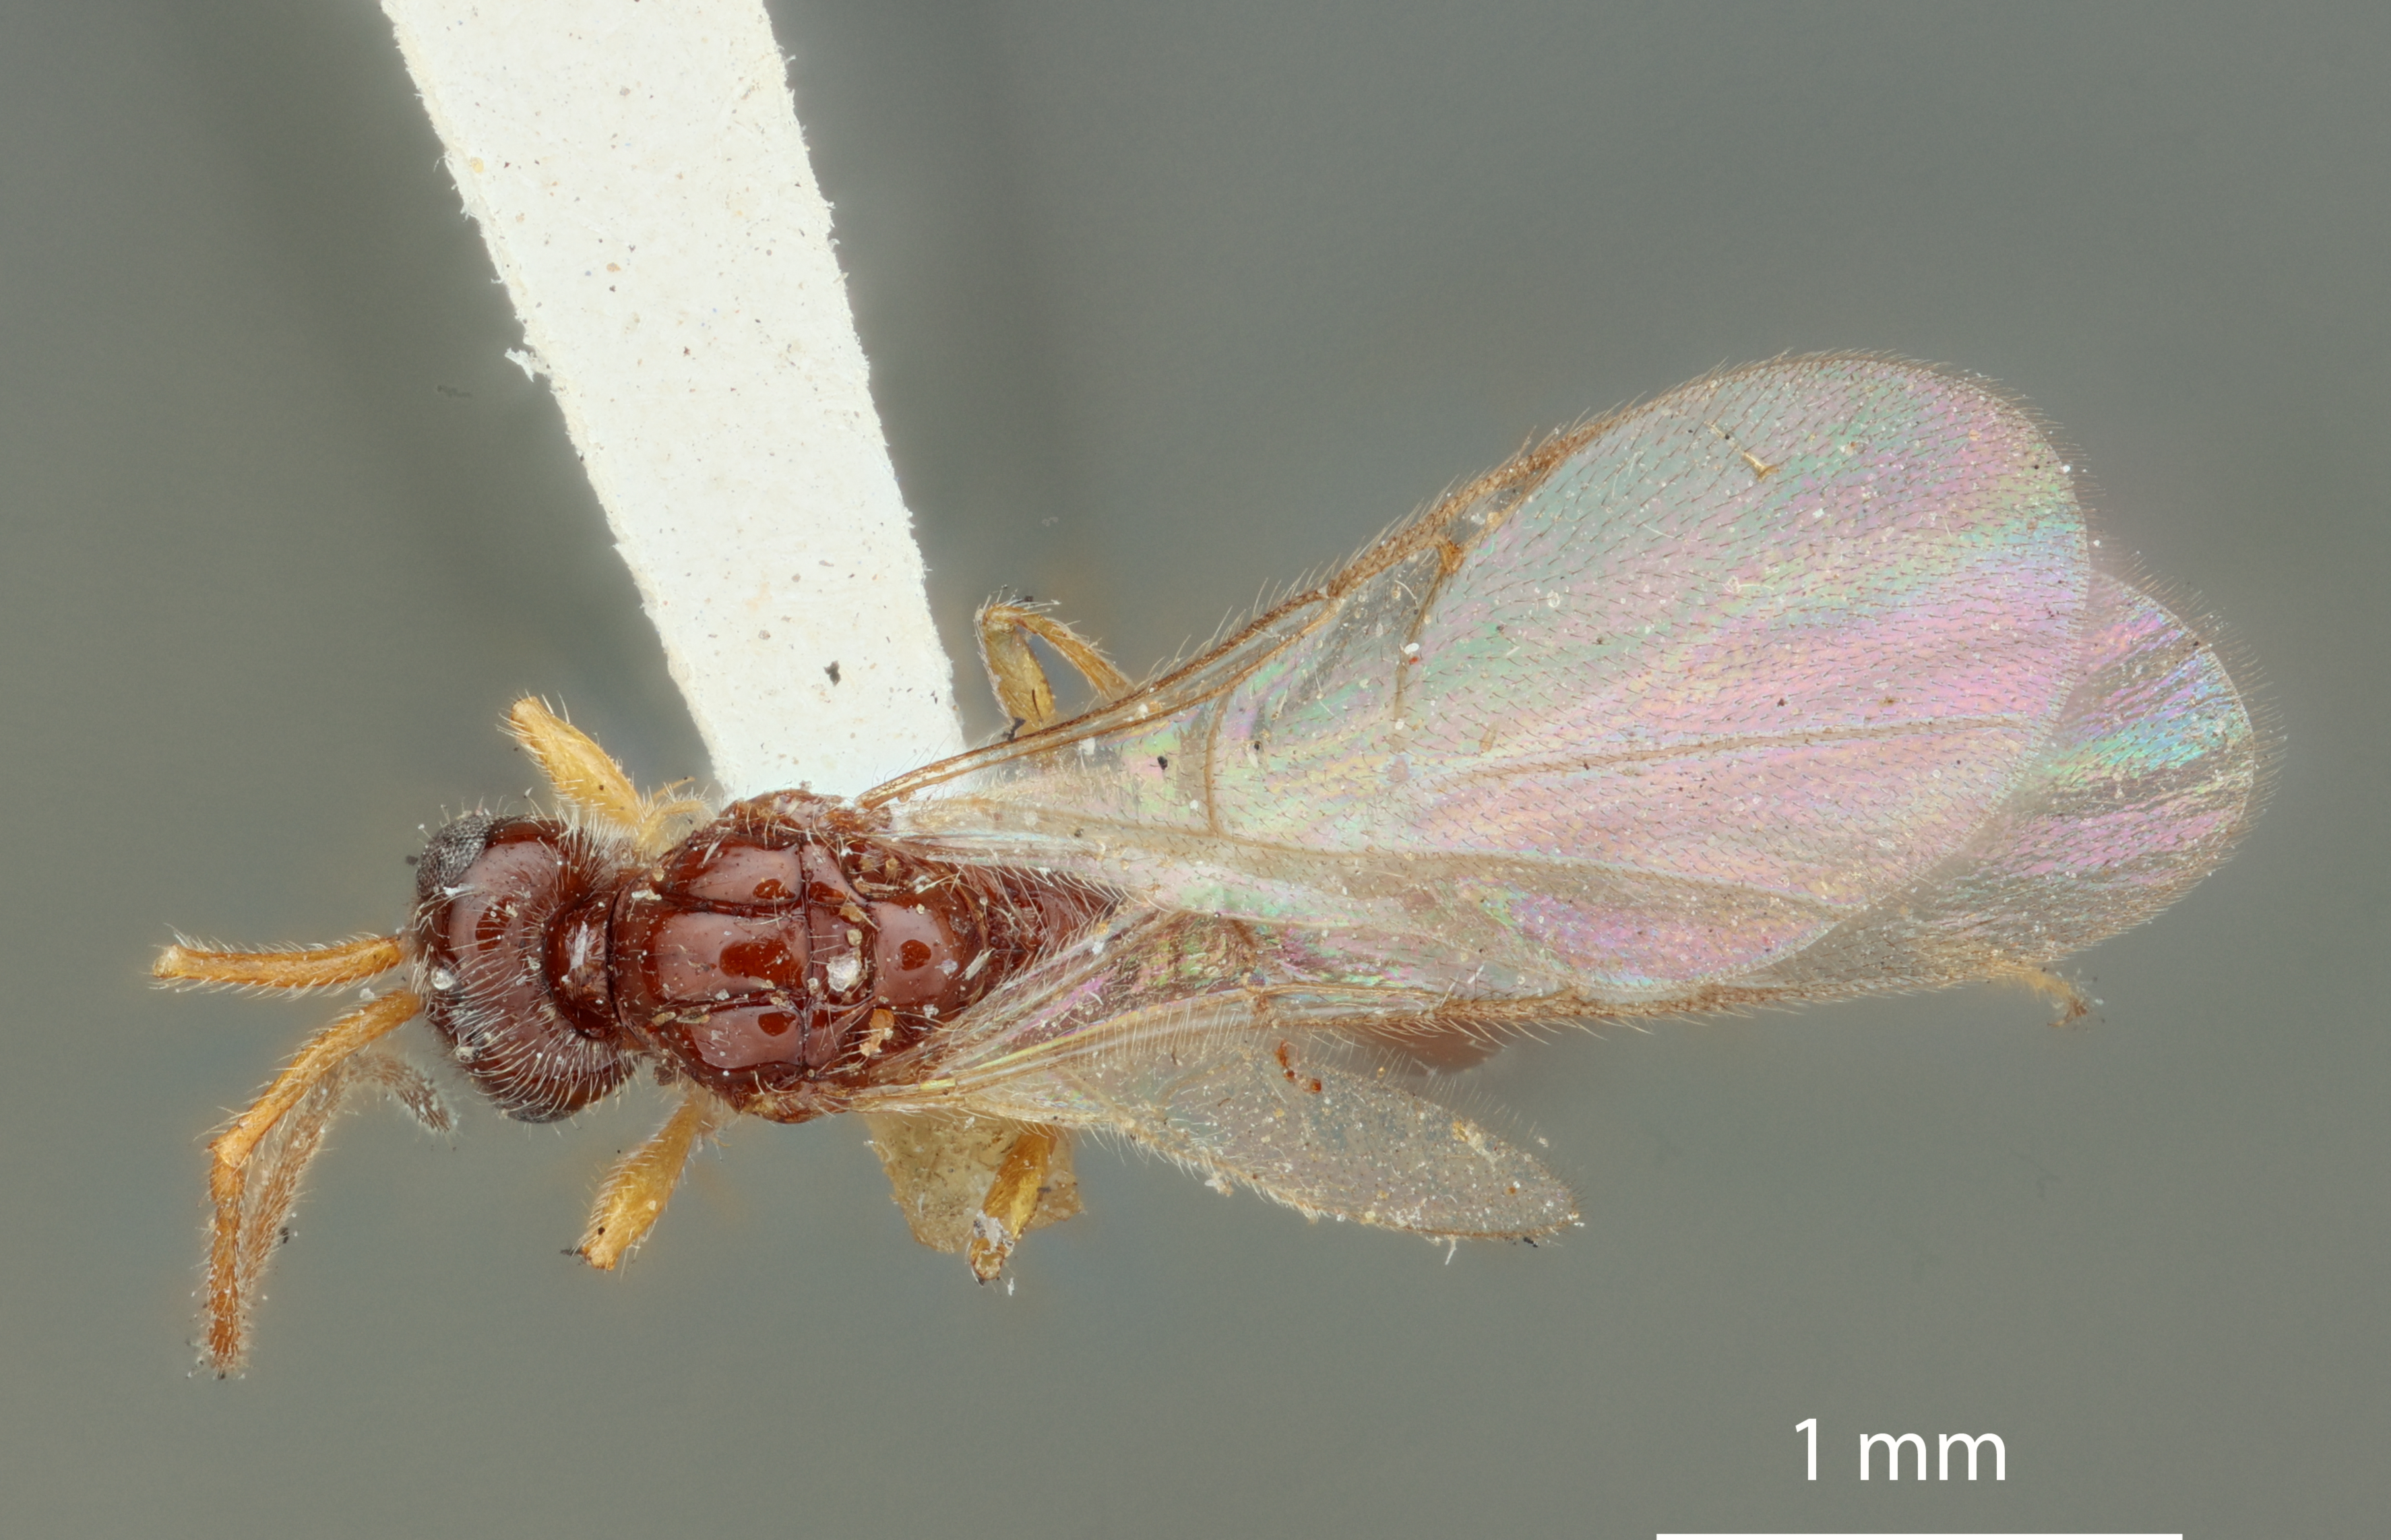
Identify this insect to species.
Leptorhaptus conicus
